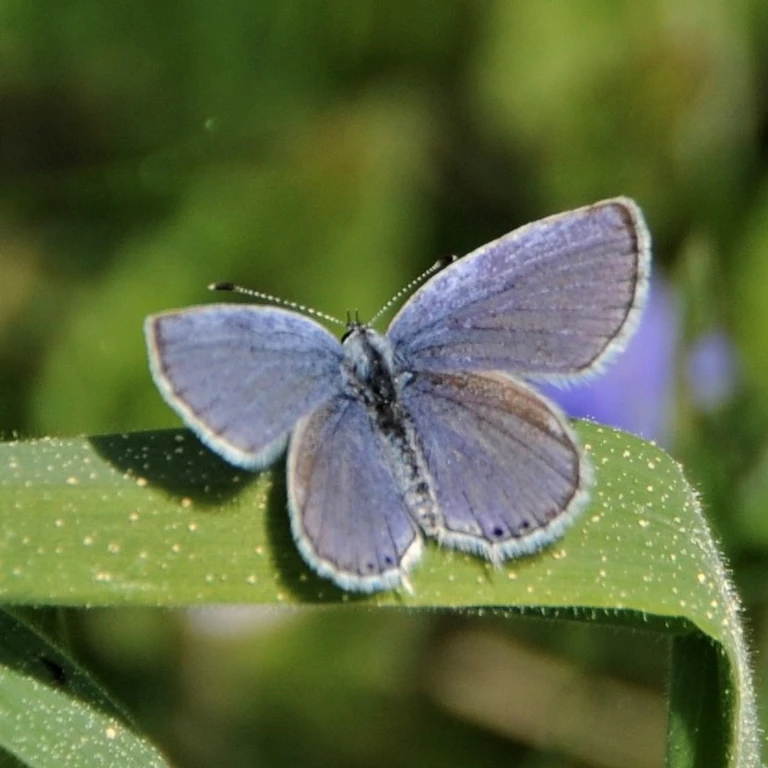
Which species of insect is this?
Cupido argiades (also Elkalyce argiades)
